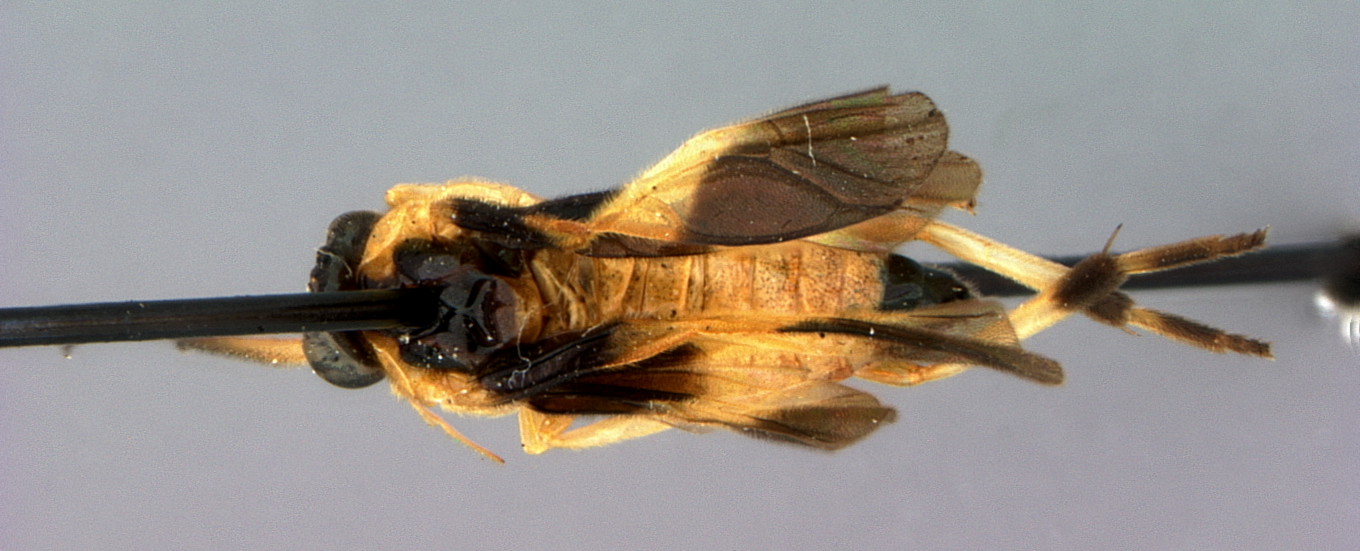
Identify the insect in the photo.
Ptilia lautiformis
